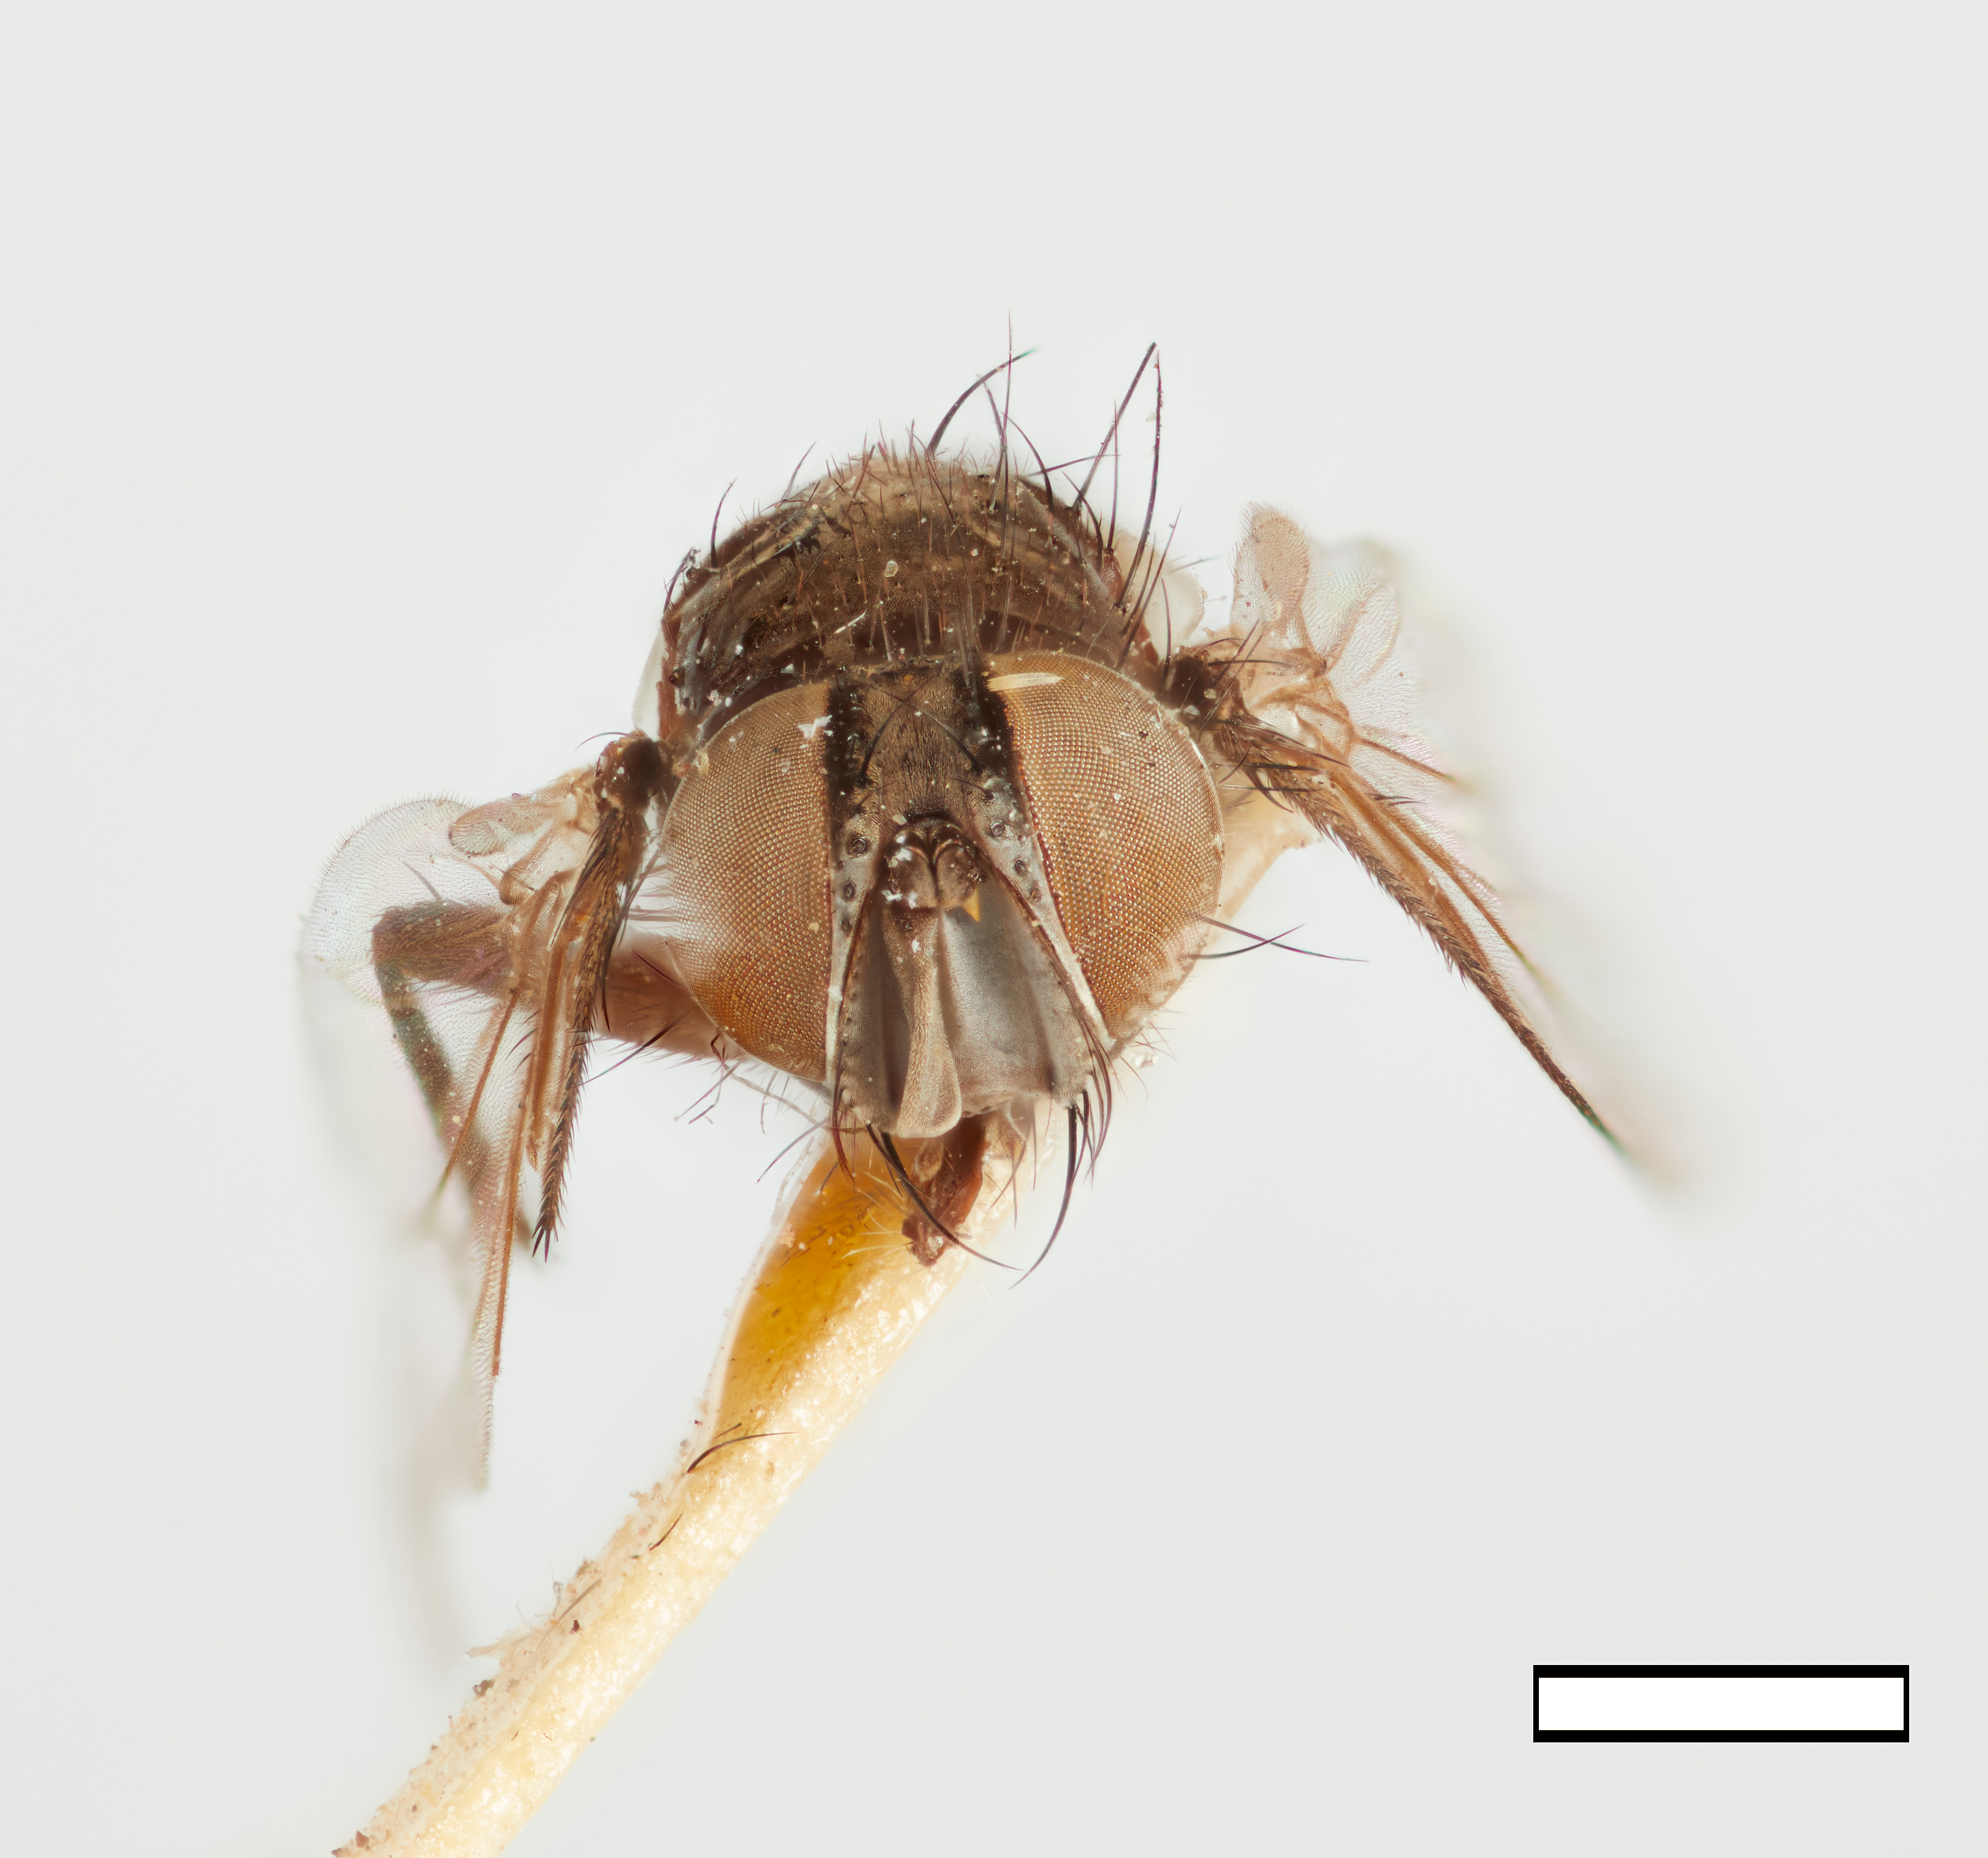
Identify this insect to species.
Hypostena nitens
